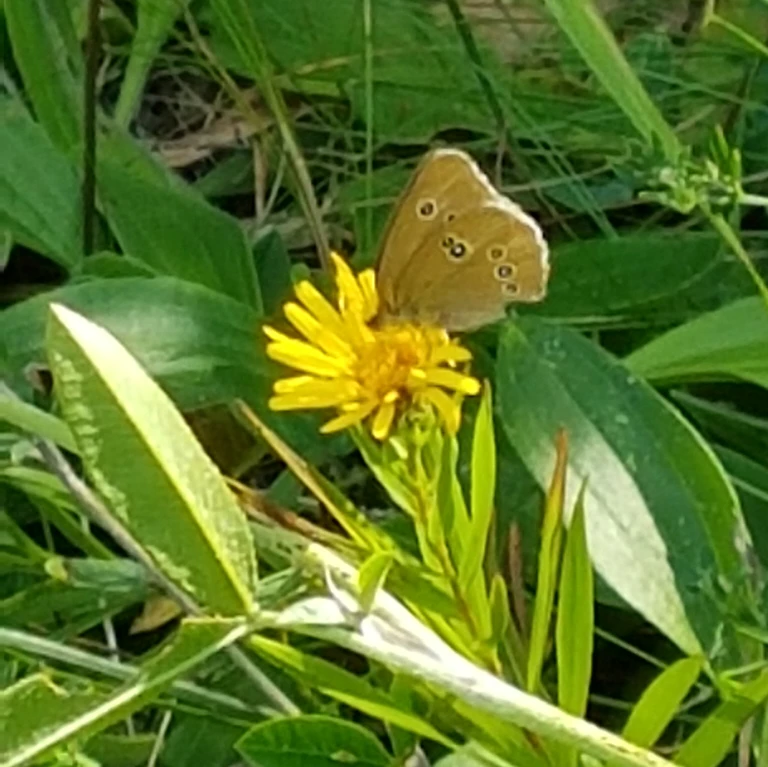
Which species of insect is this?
Aphantopus hyperantus
